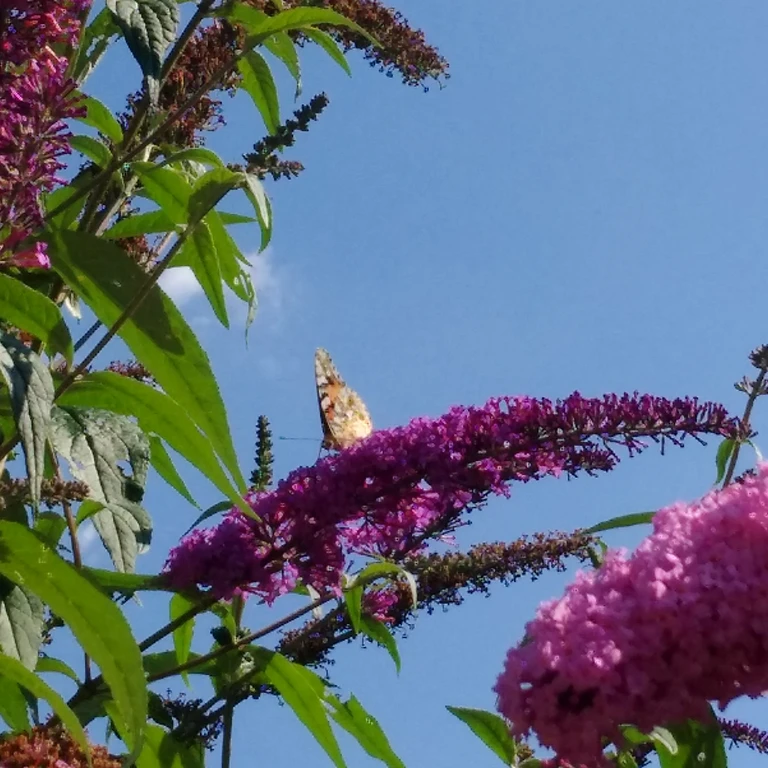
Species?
Vanessa cardui
